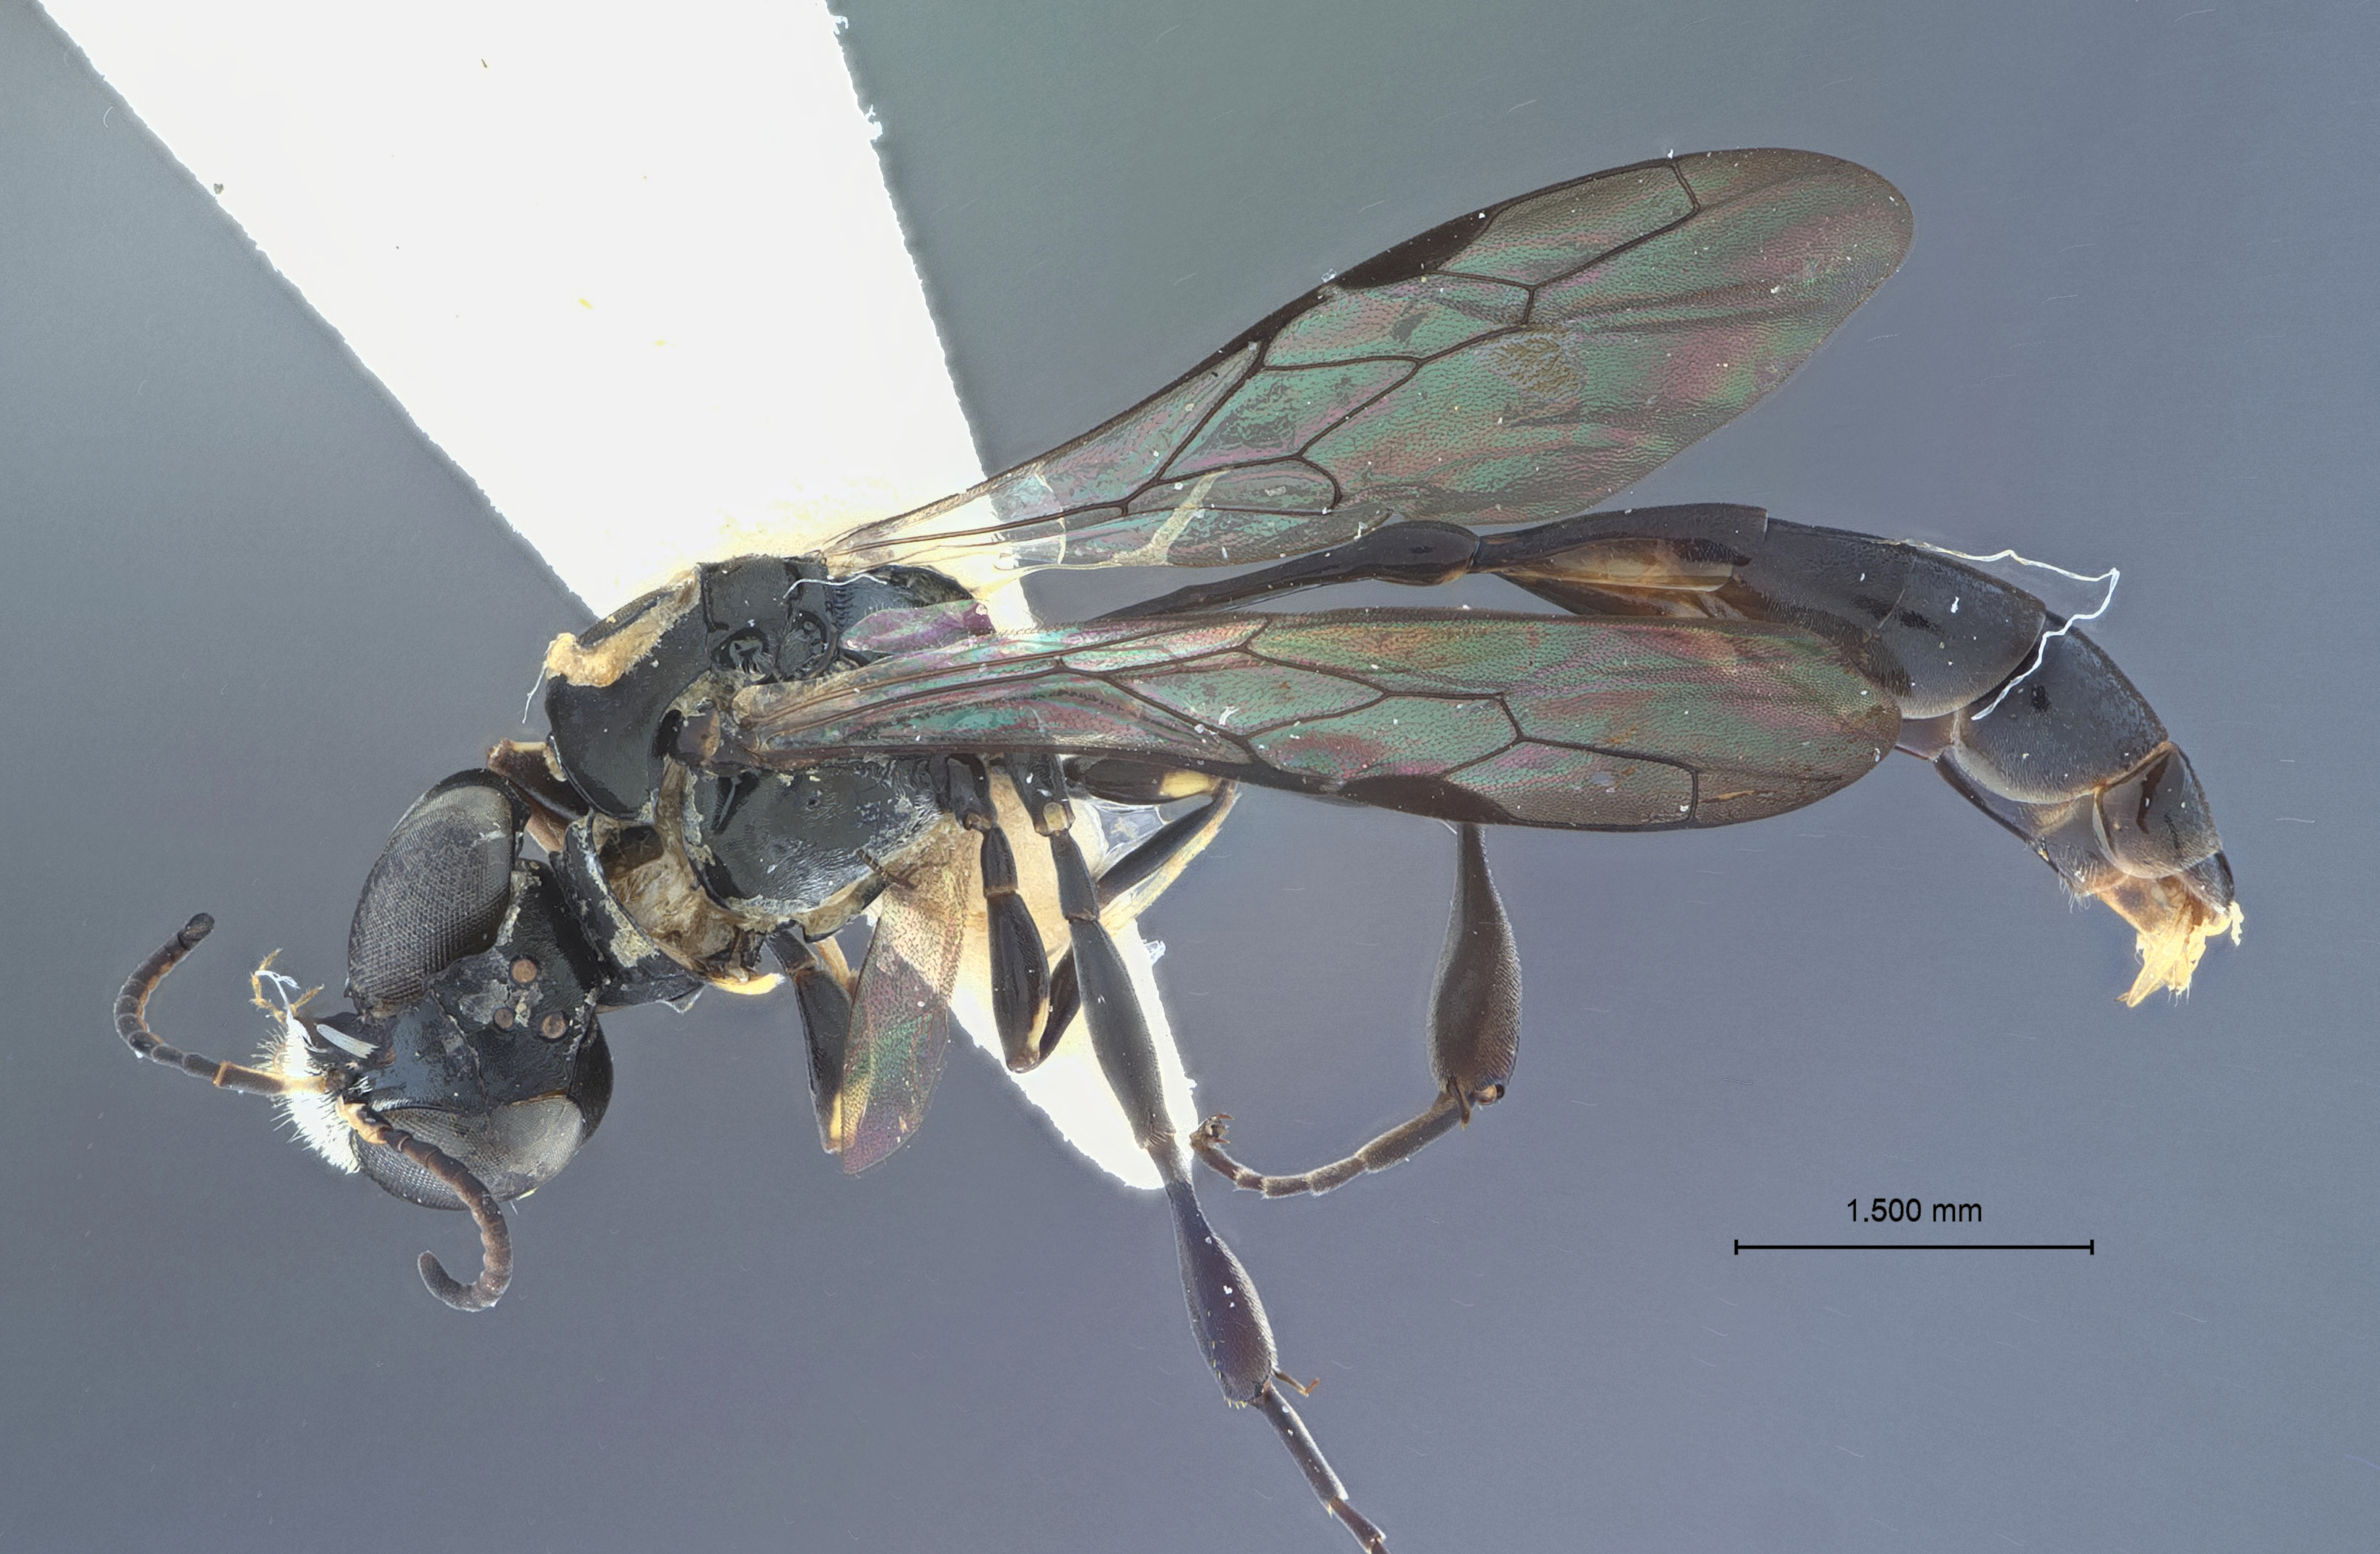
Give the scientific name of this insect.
Rhopalum taipingshanum
